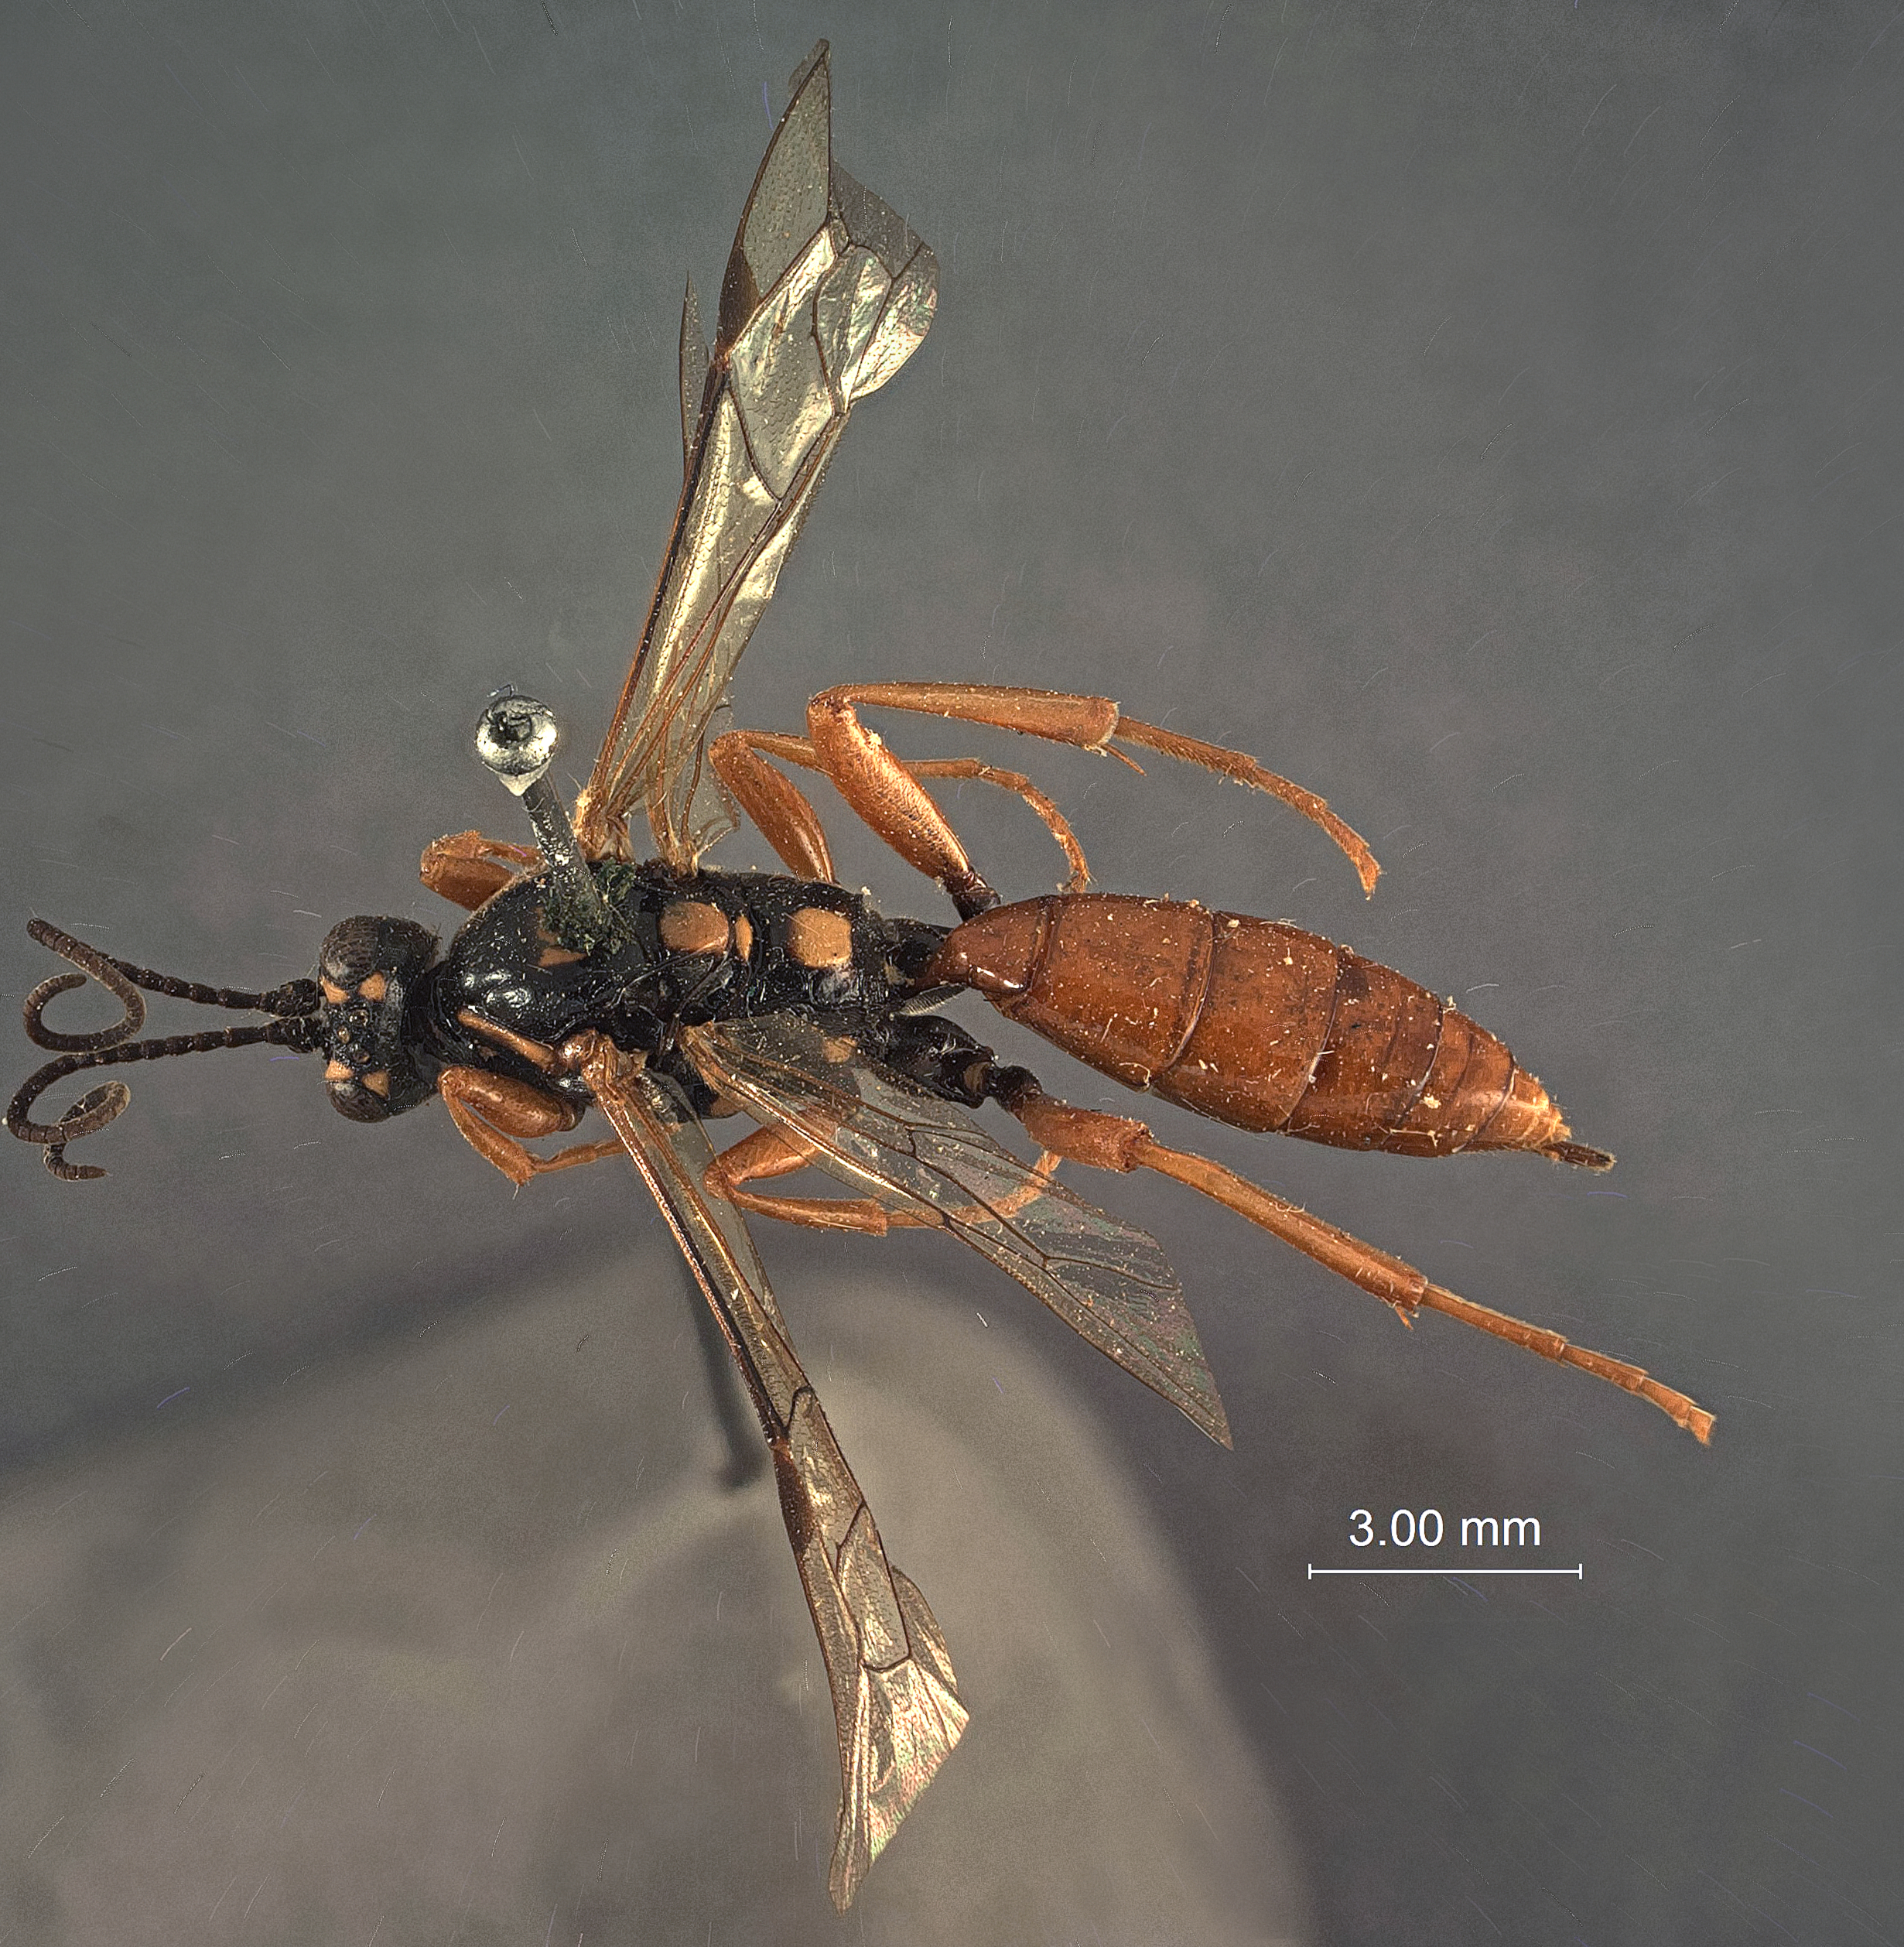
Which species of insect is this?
Eristicus erythrogaster
